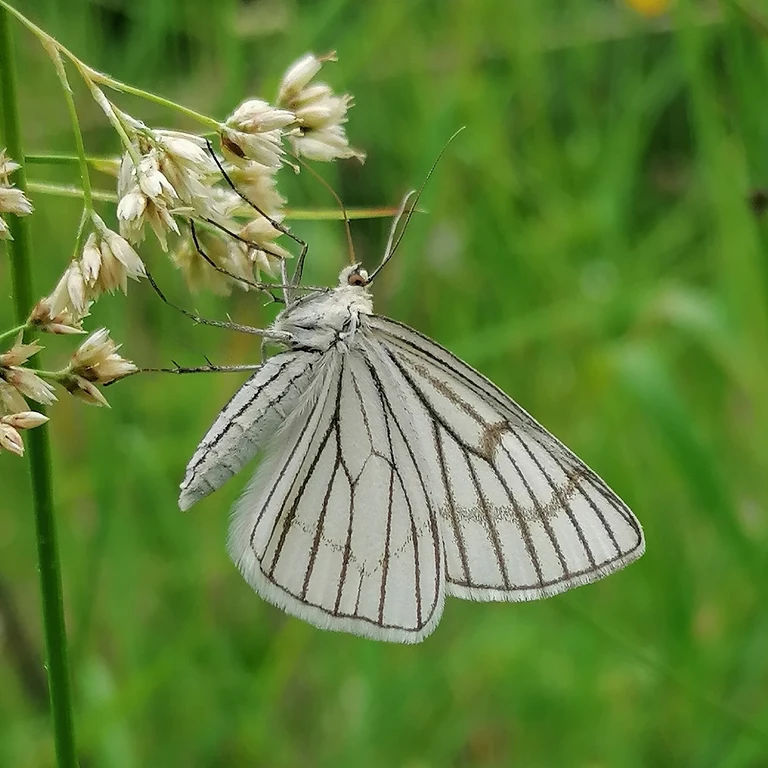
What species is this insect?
Siona lineata
